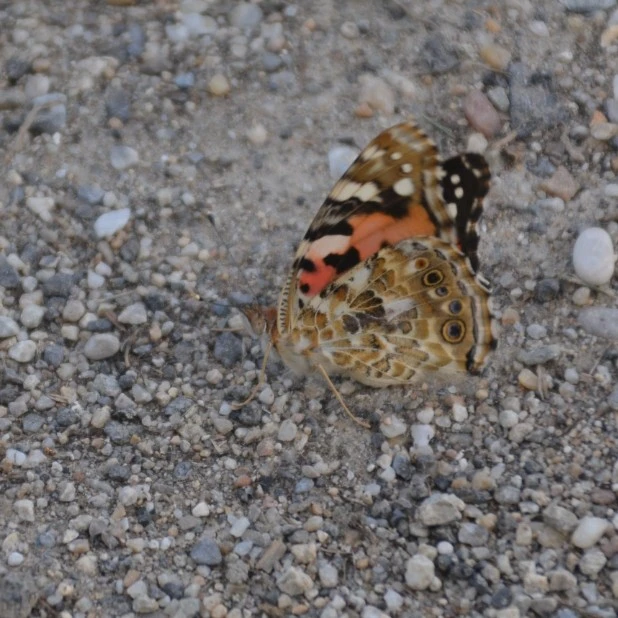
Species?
Vanessa cardui
